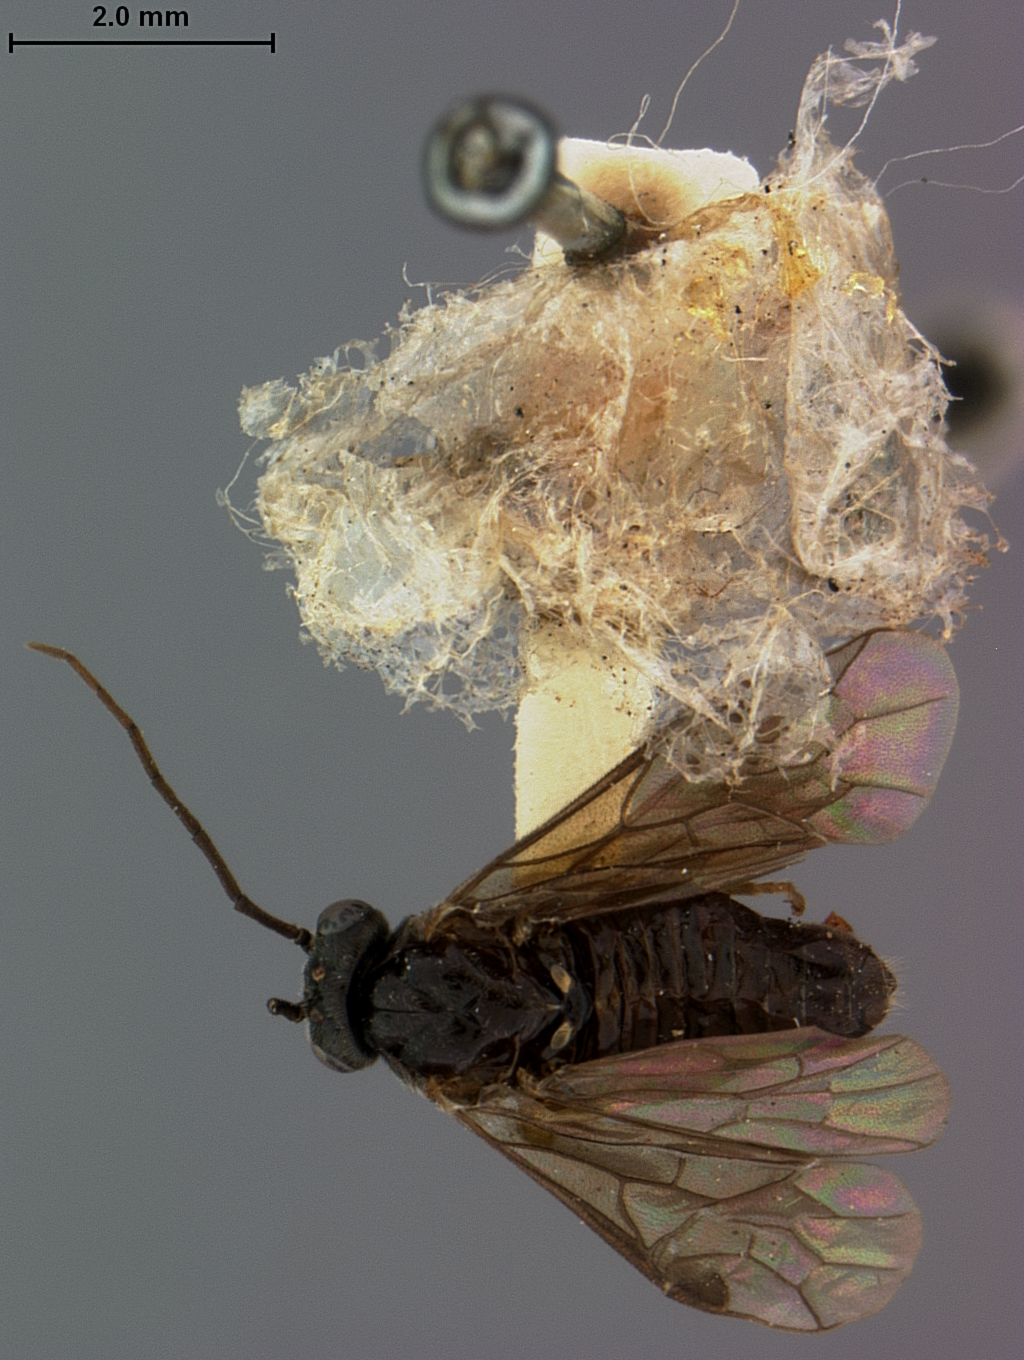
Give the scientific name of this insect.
Priophorus salicivorus
